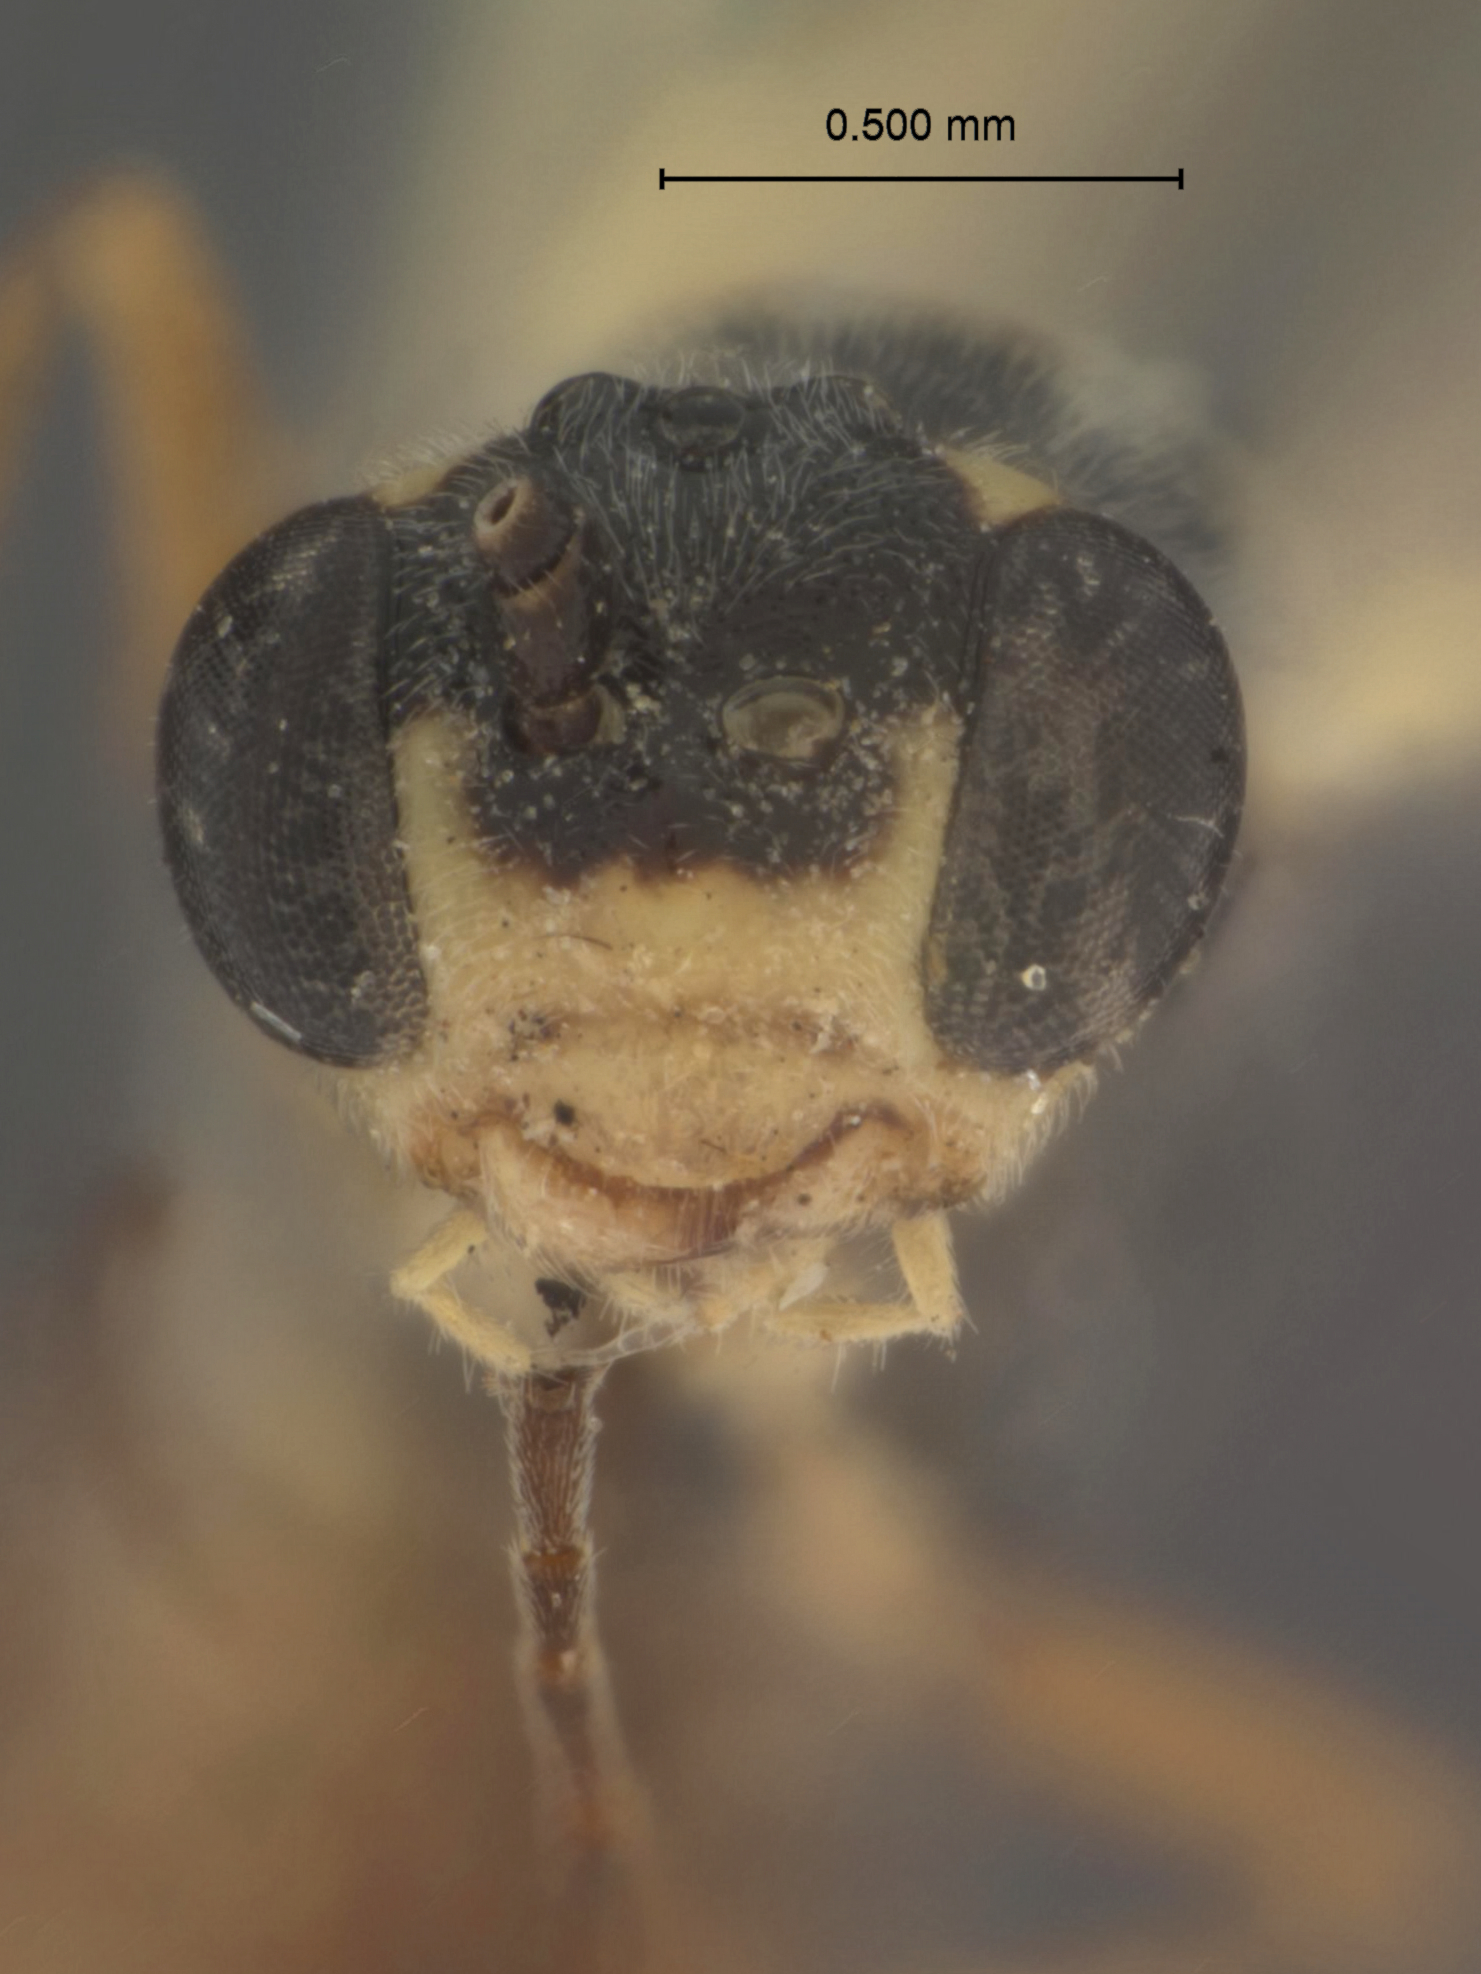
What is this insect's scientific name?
Neliopisthus longicanda
